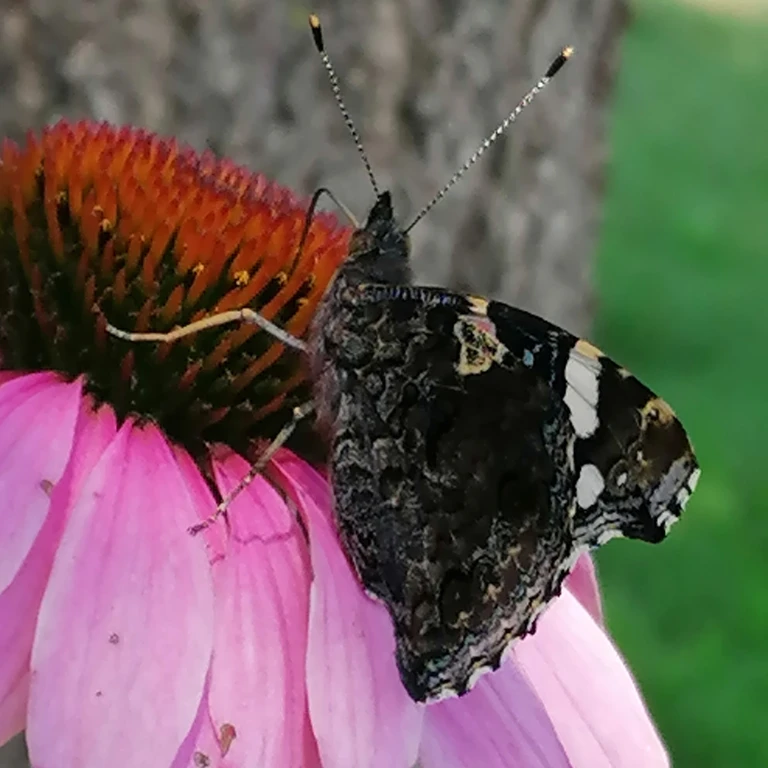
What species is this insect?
Vanessa atalanta
